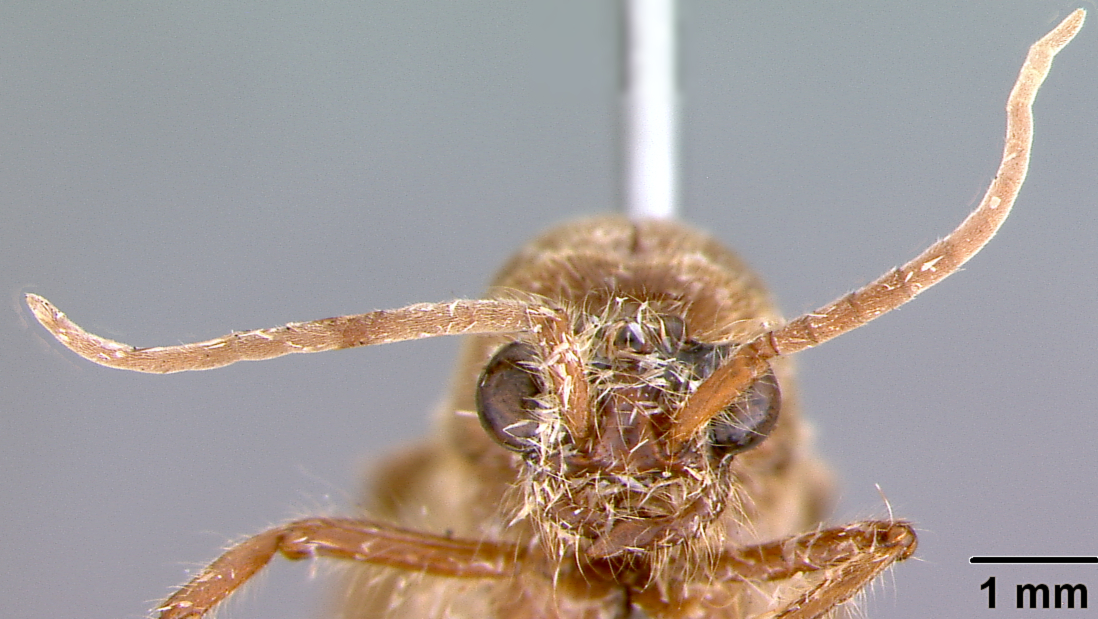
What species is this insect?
Neivamyrmex angulimandibulatus
